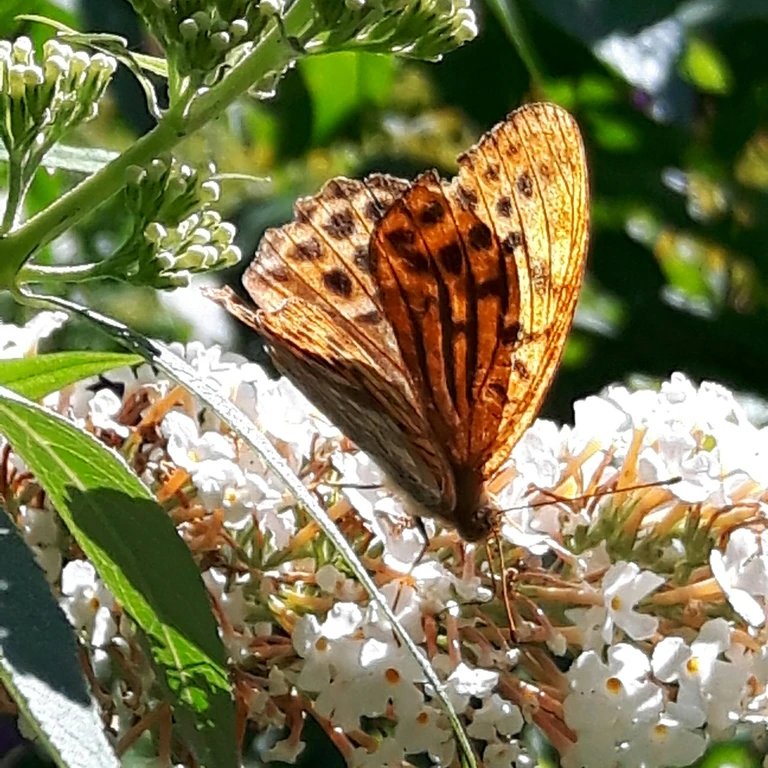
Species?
Argynnis paphia
